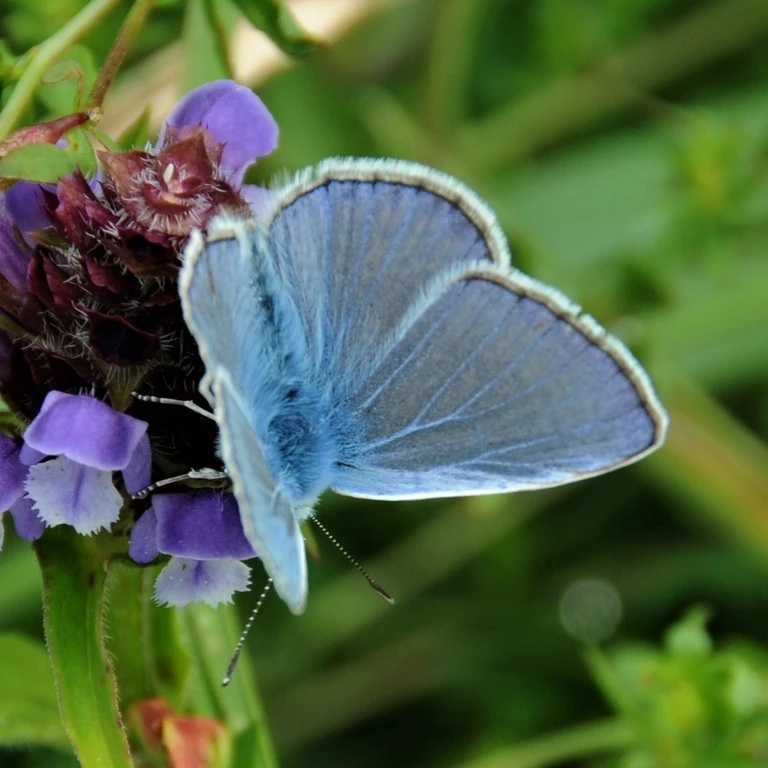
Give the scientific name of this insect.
Polyommatus icarus
